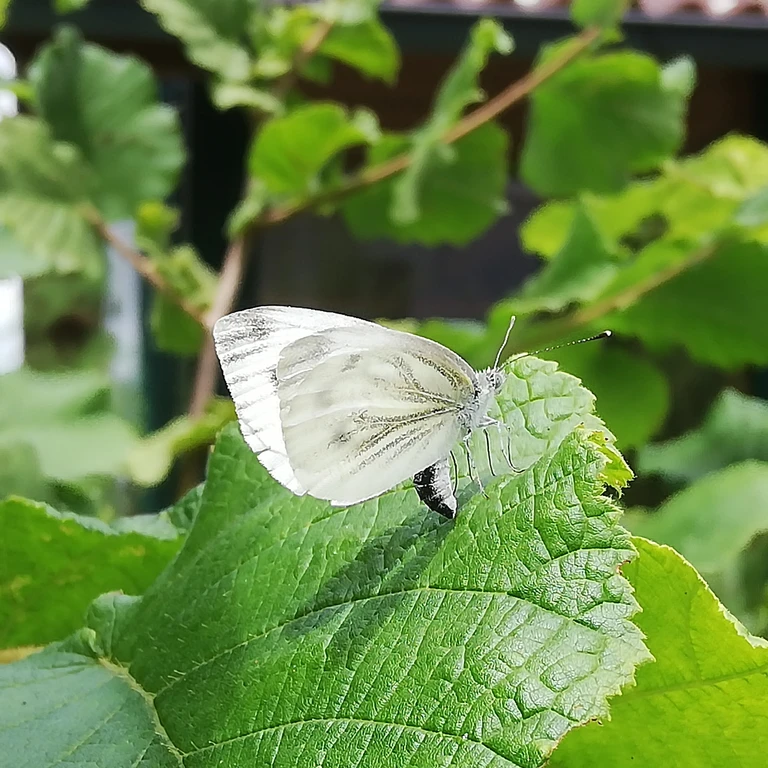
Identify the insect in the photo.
Pieris napi
